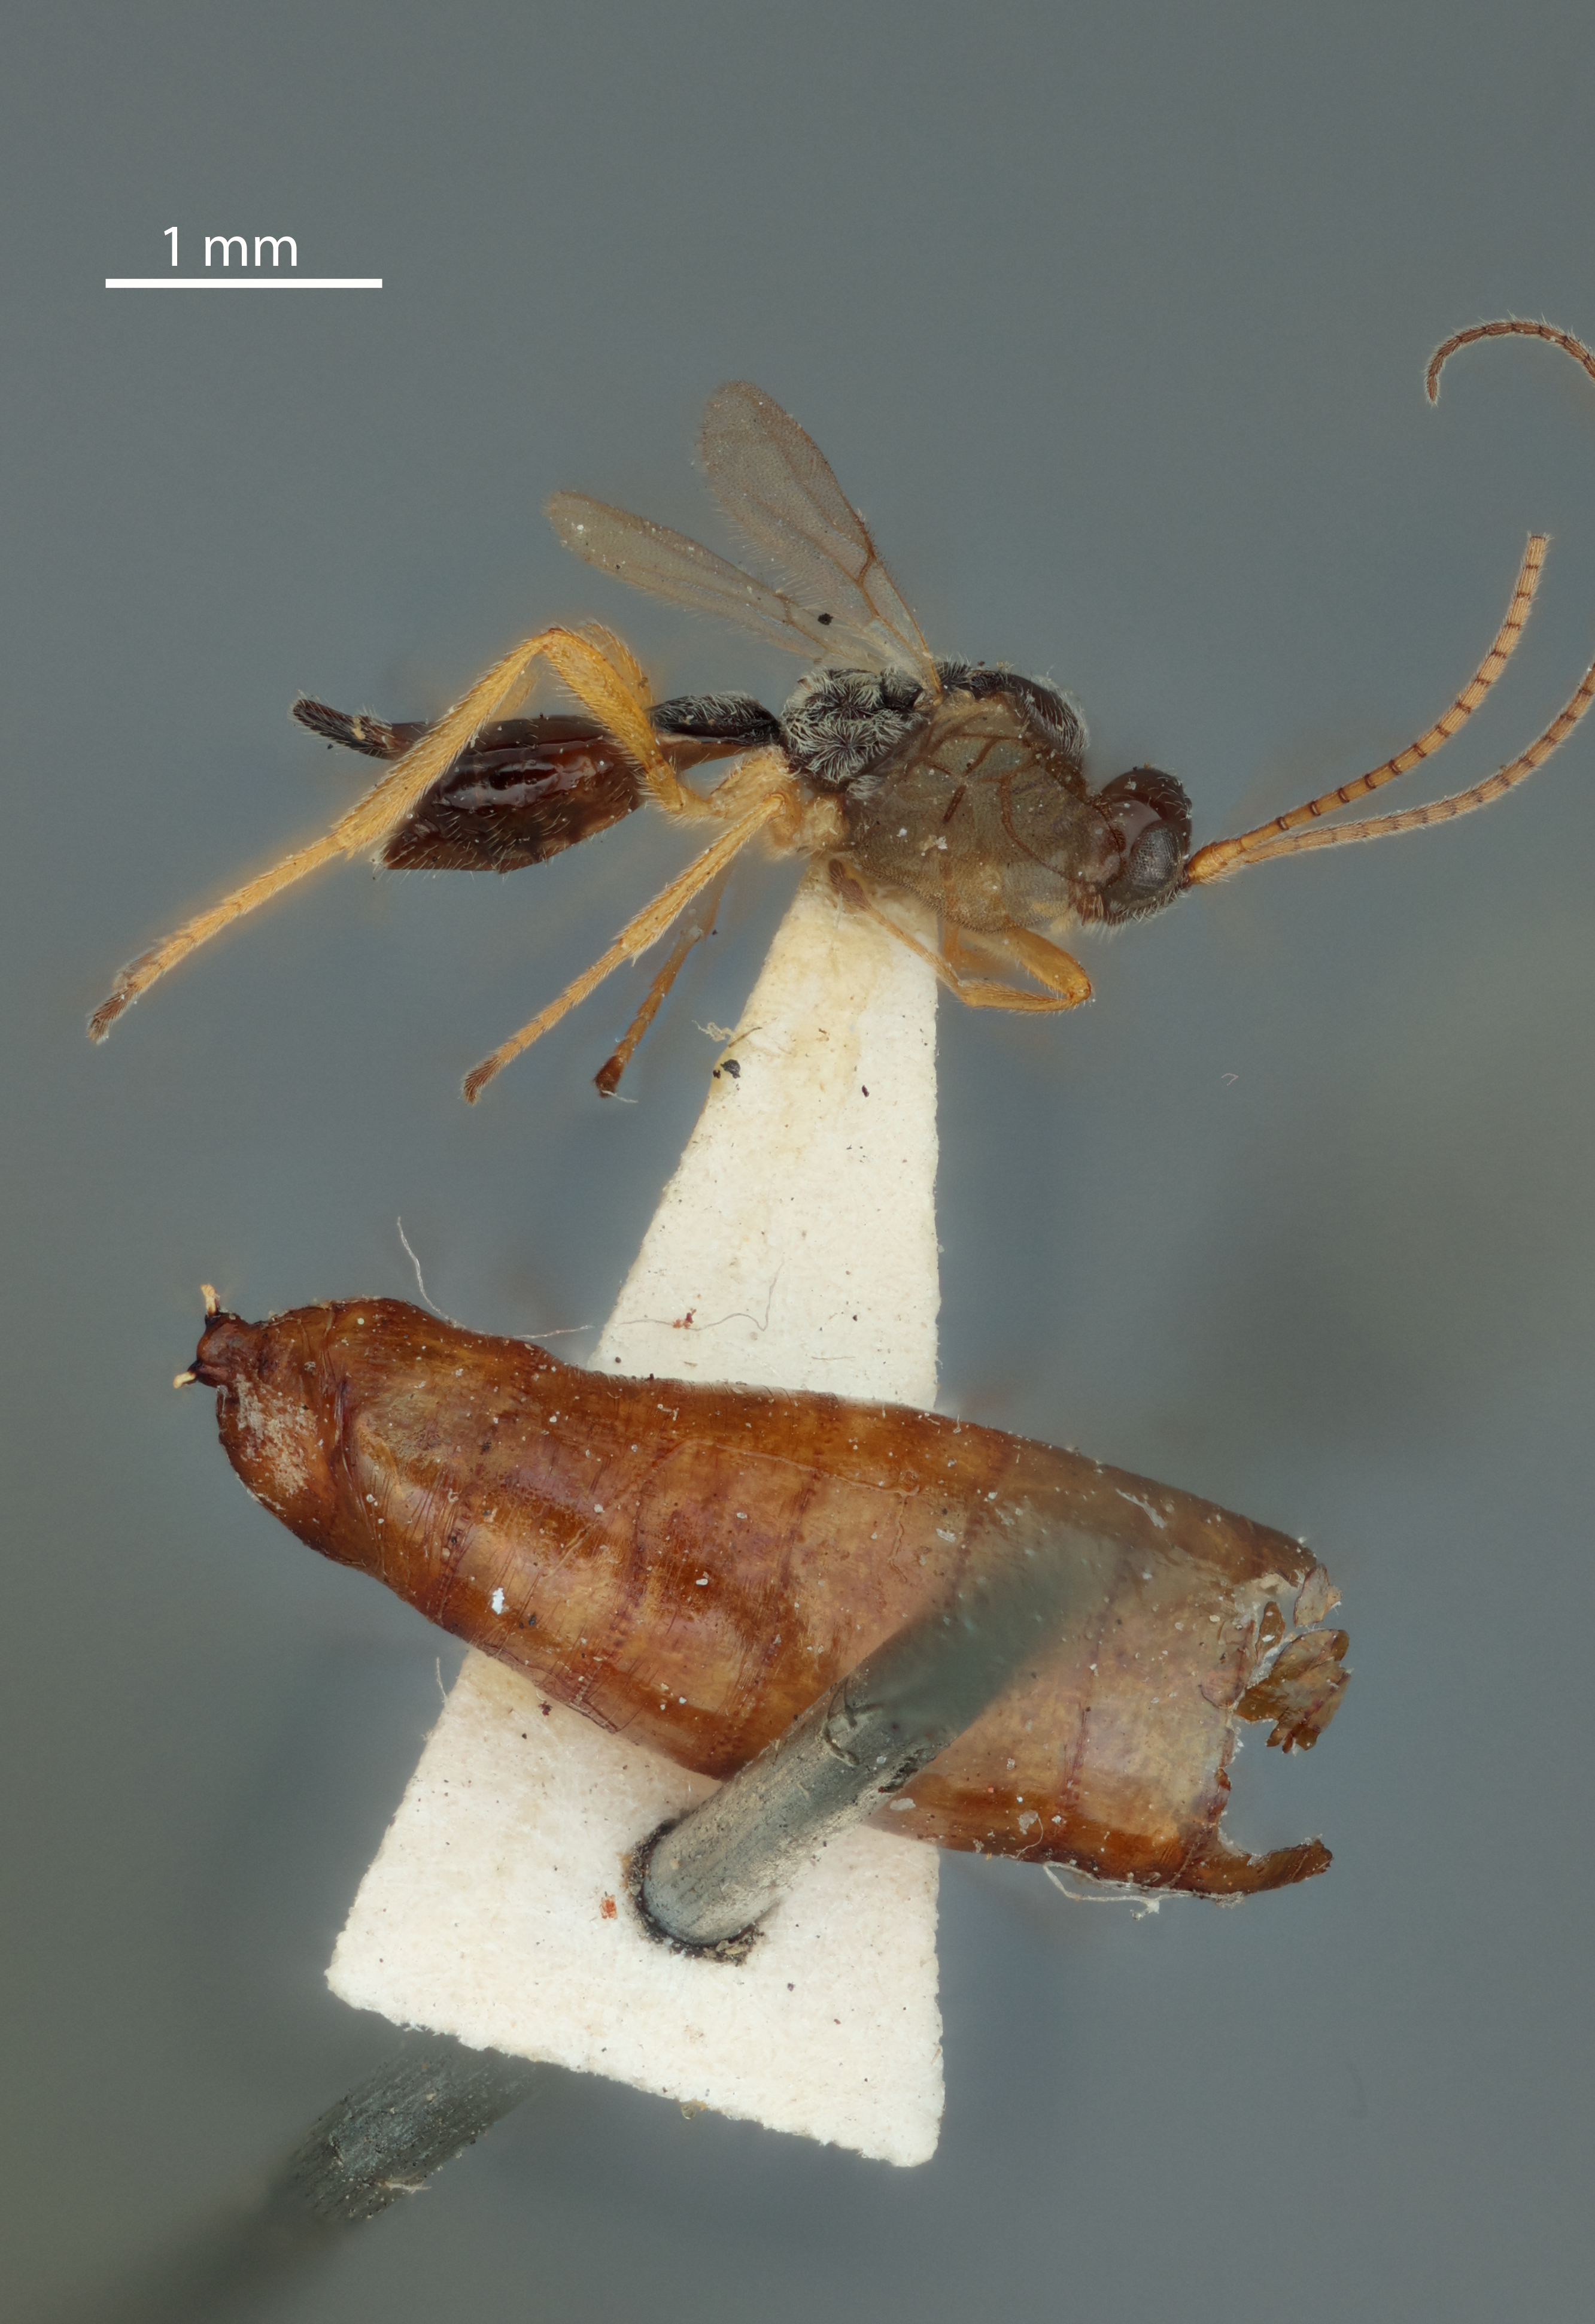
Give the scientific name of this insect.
Dacnusa iridicola
